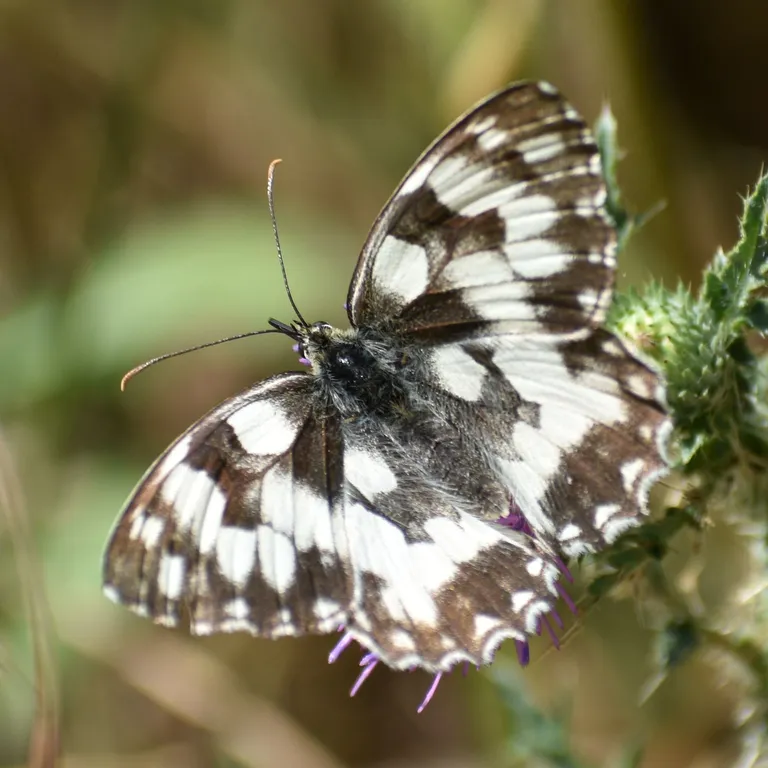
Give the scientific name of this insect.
Melanargia galathea
